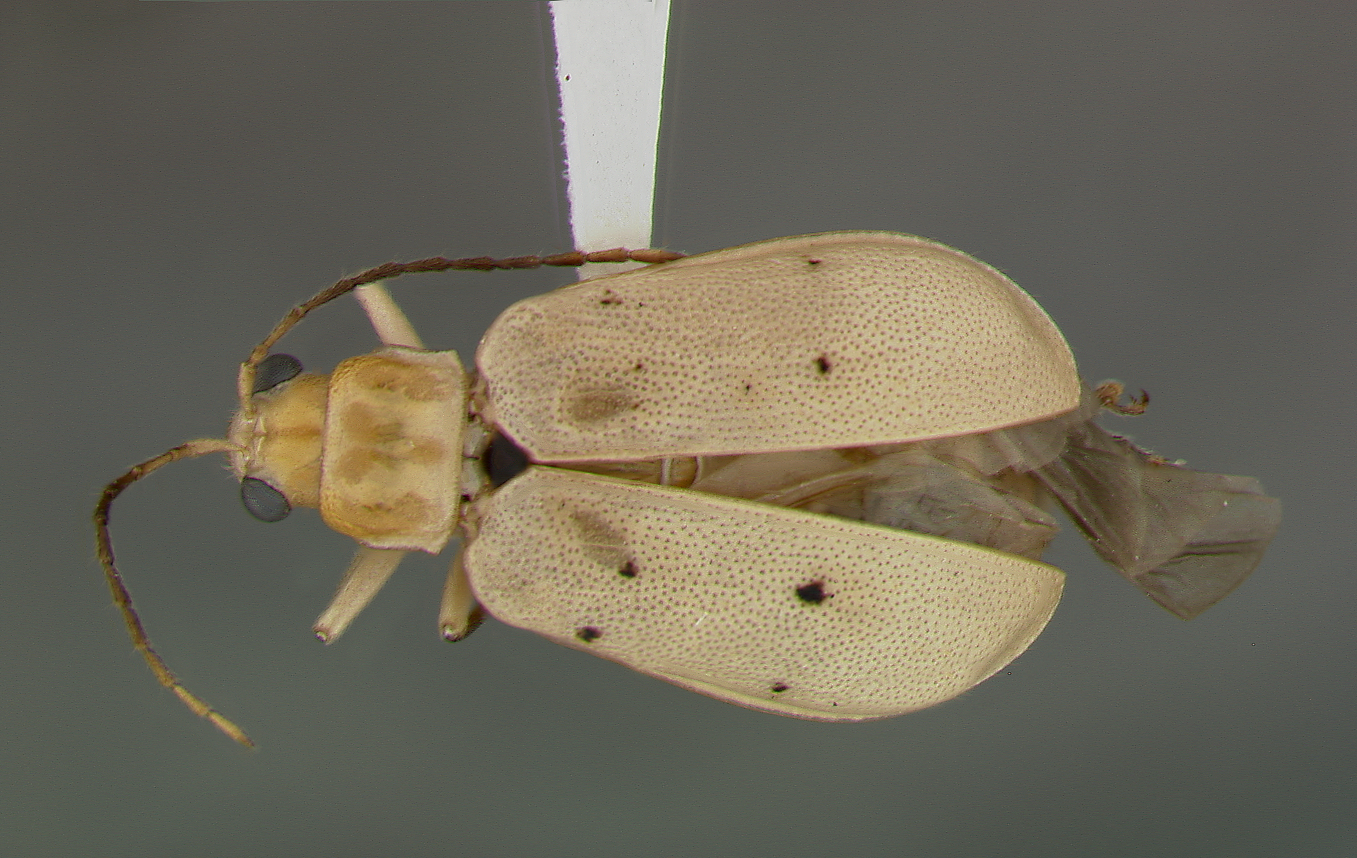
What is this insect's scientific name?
Neobrotica pentaspilota
